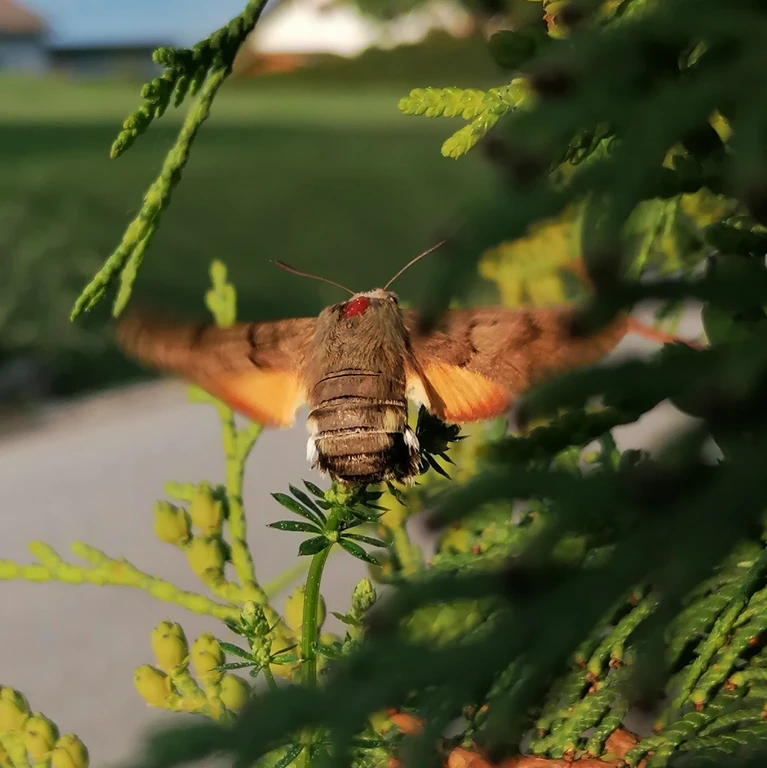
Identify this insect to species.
Macroglossum stellatarum
